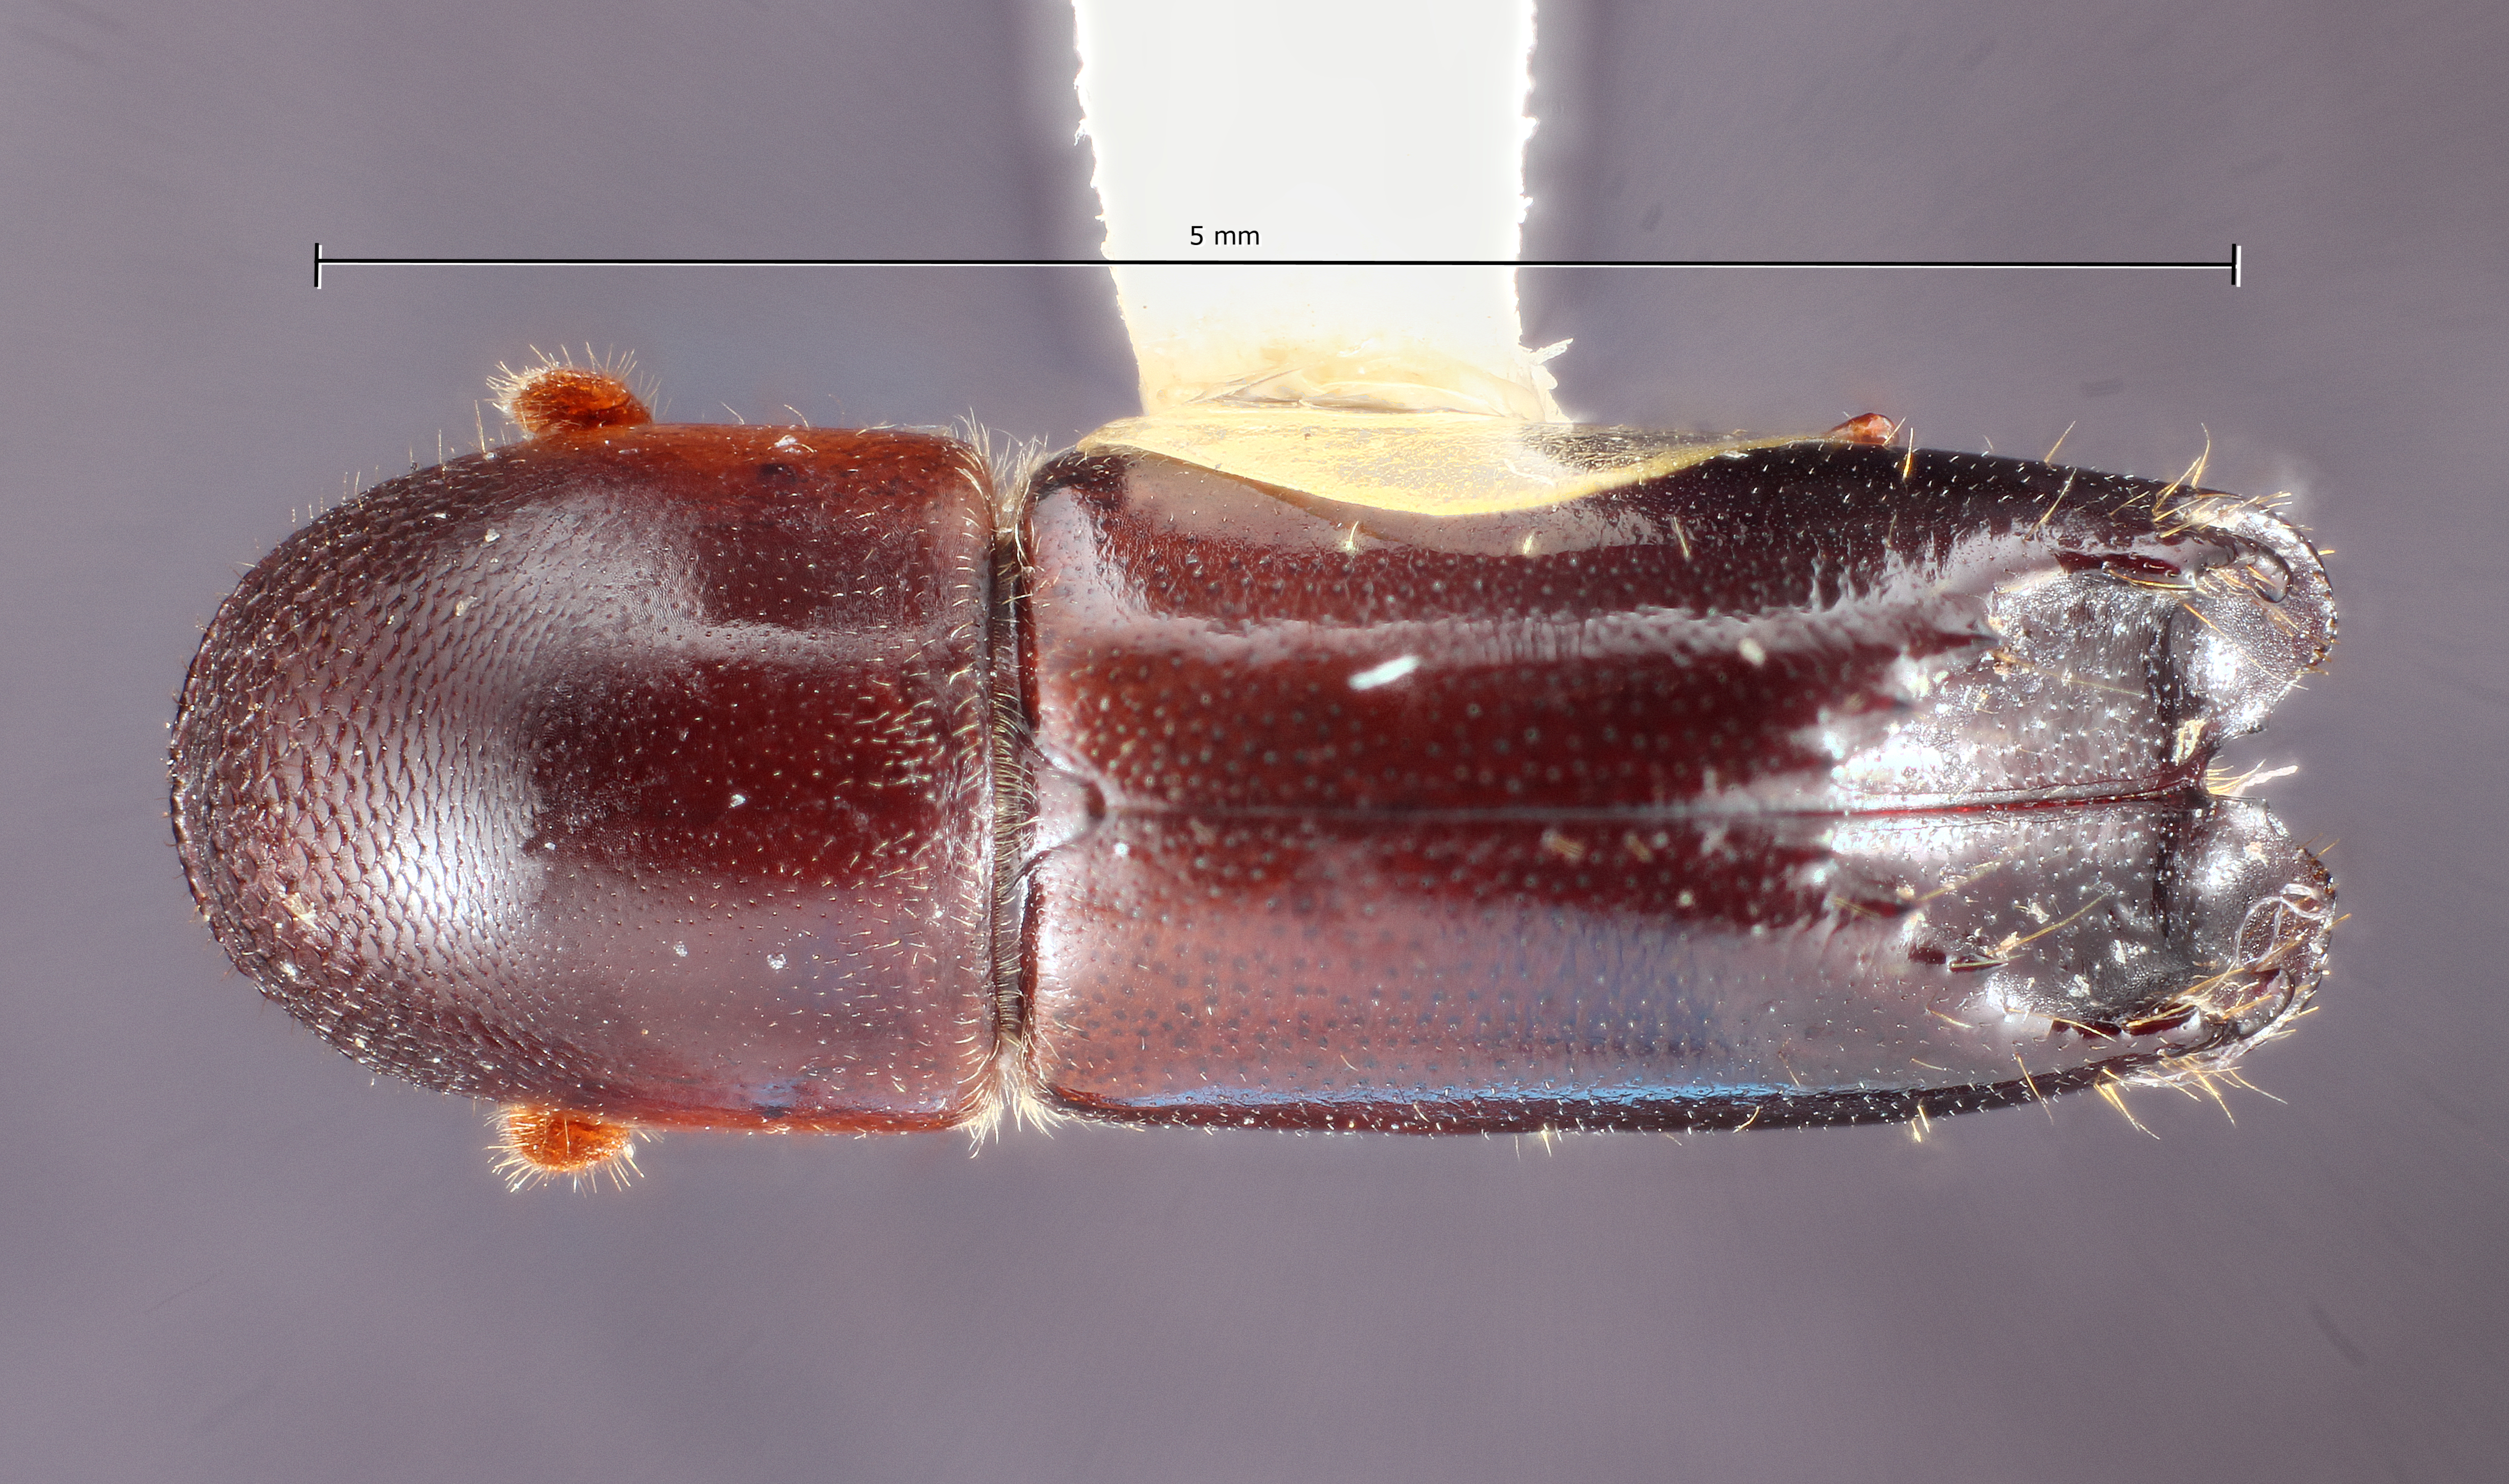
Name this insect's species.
Monarthrum gnarum
